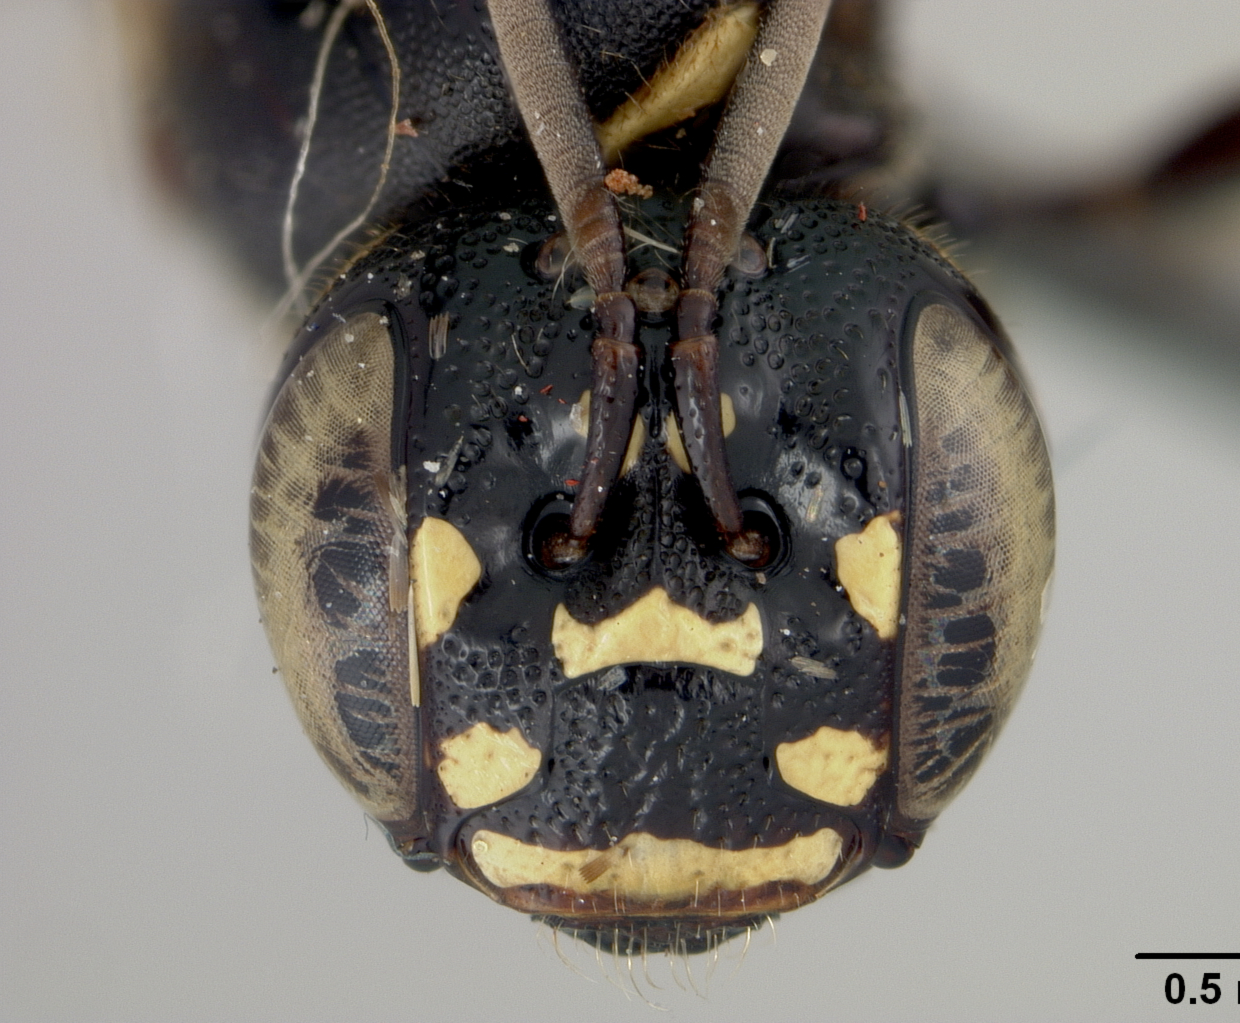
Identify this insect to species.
Ceratina tropica
